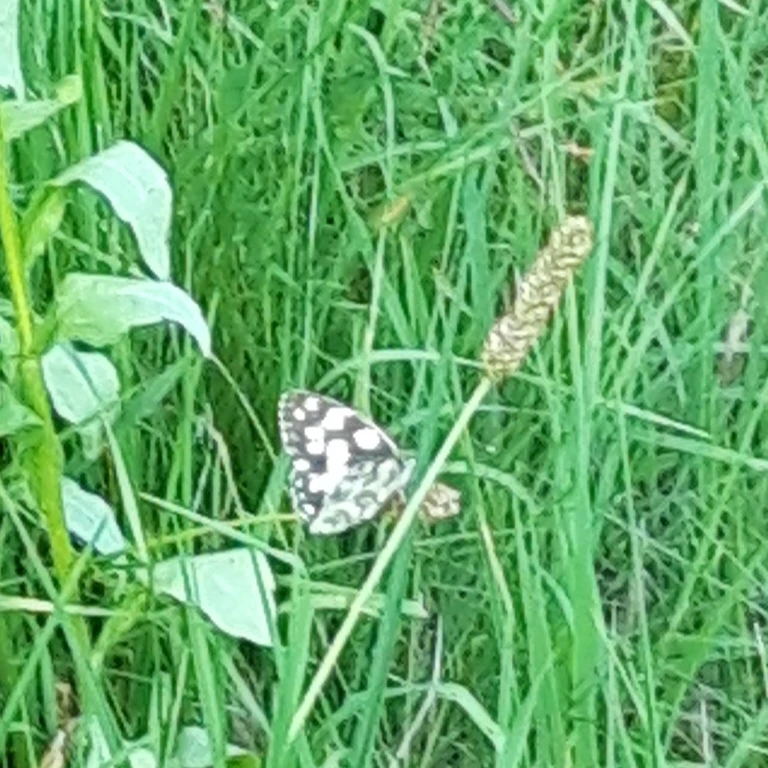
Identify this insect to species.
Melanargia galathea
